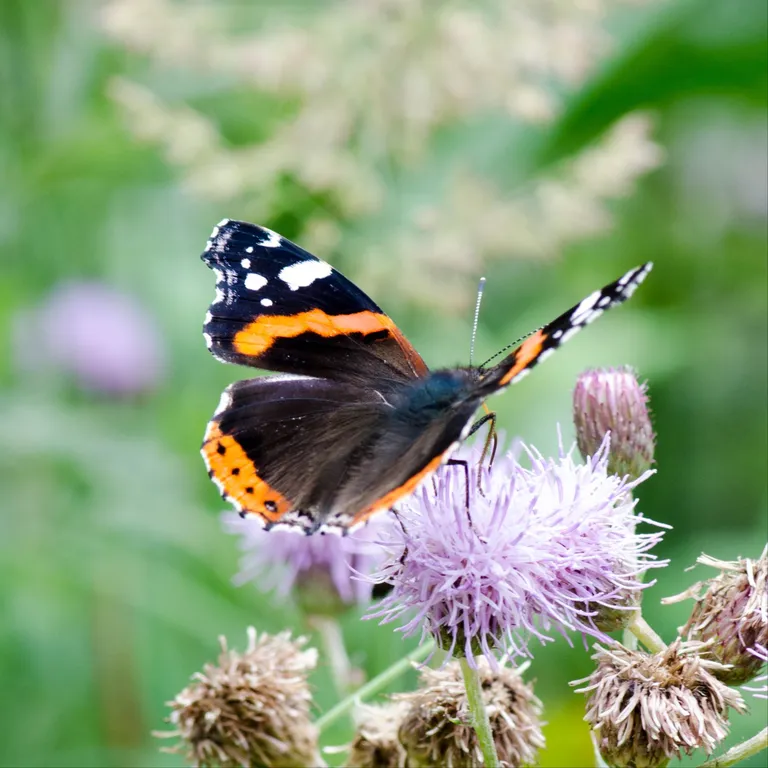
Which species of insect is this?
Vanessa atalanta
